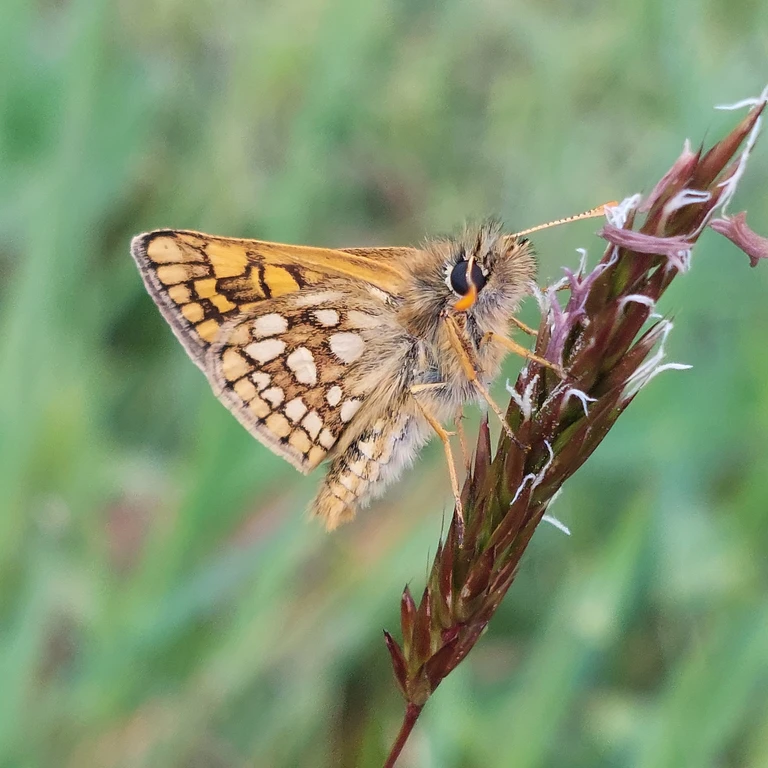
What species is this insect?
Carterocephalus palaemon
